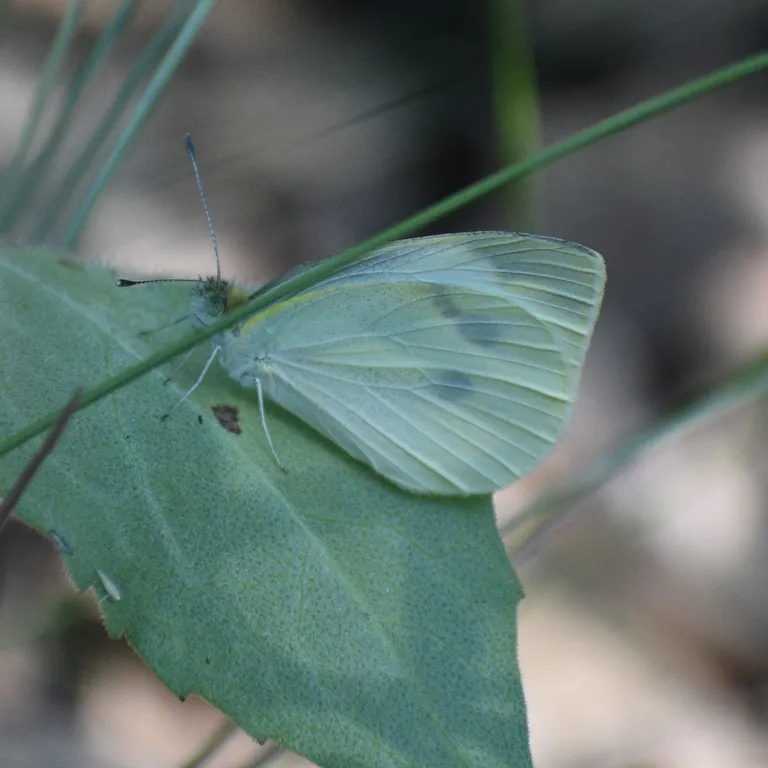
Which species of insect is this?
Pieris brassicae
